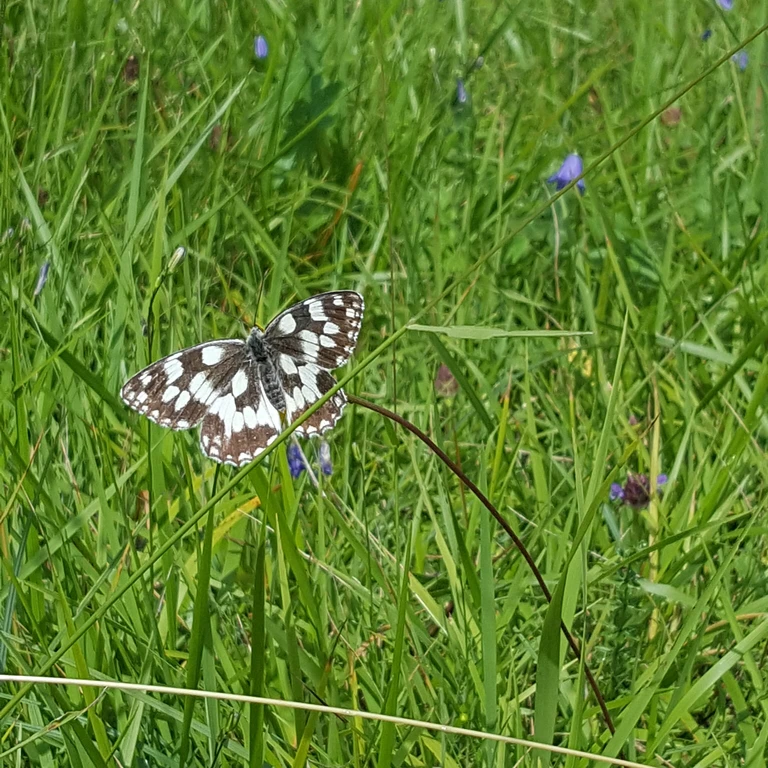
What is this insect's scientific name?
Melanargia galathea
